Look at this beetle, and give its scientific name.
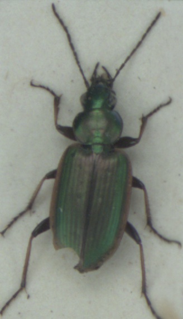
Agonum marginatum
